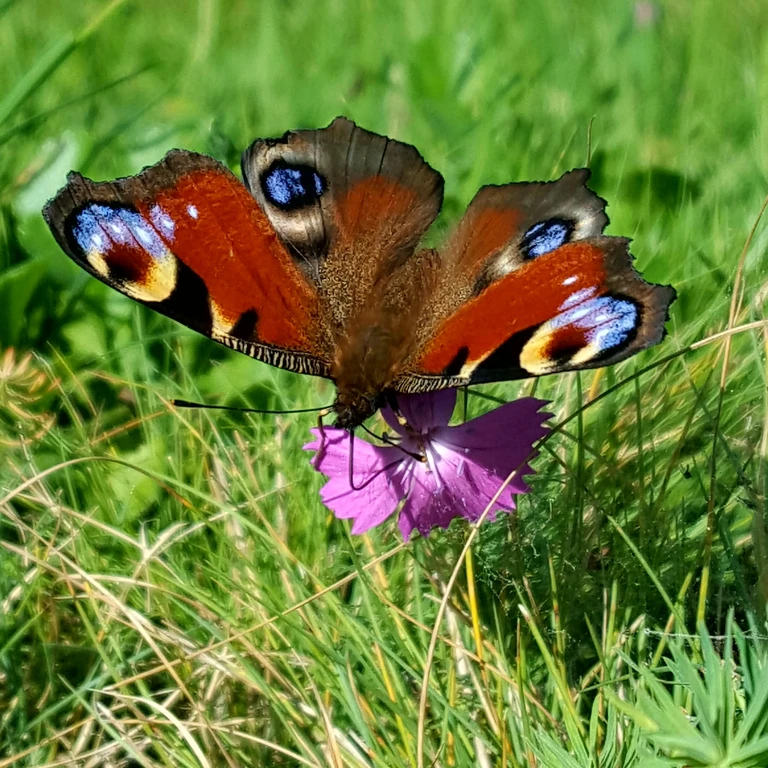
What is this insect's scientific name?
Aglais io
